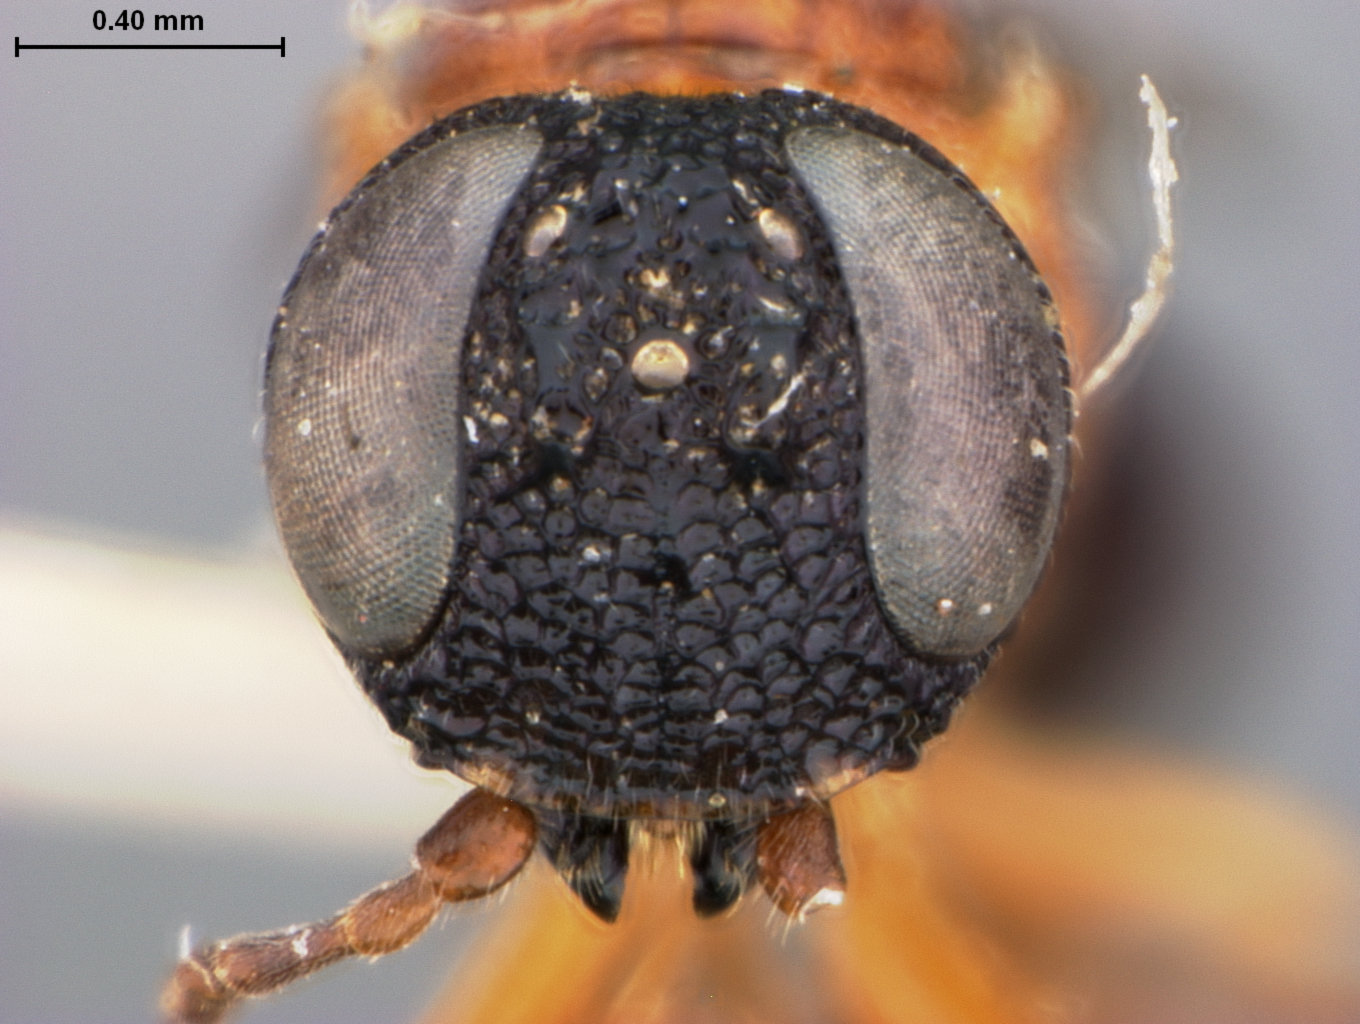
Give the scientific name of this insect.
Oryssus thoracicus
